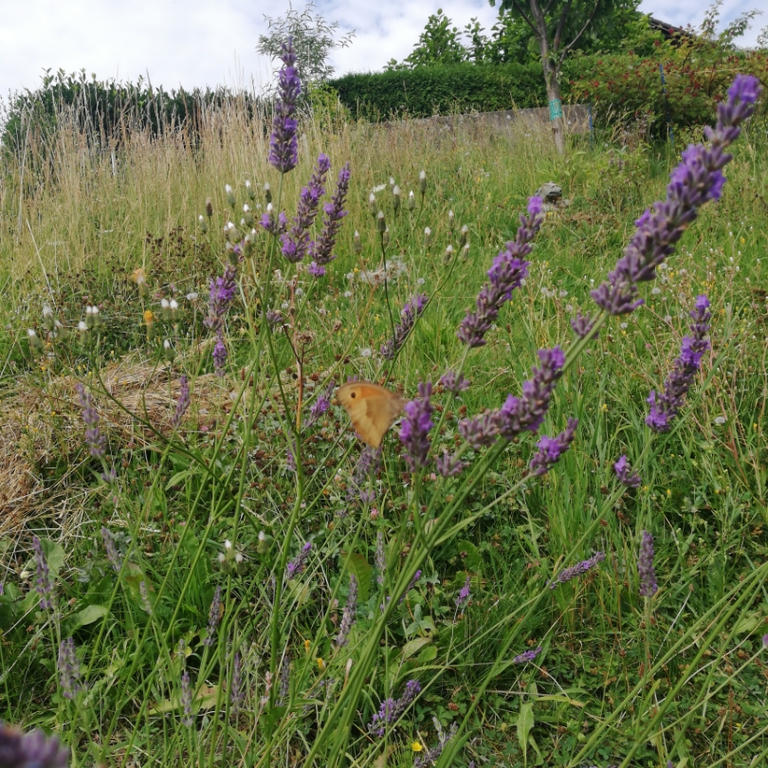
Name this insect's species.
Maniola jurtina
